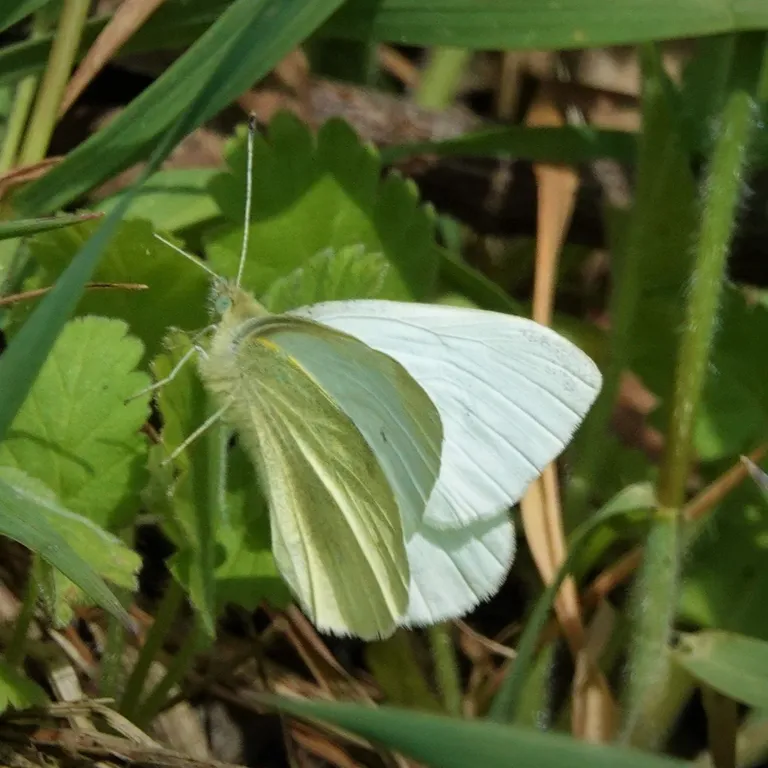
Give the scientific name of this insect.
Pieris rapae
